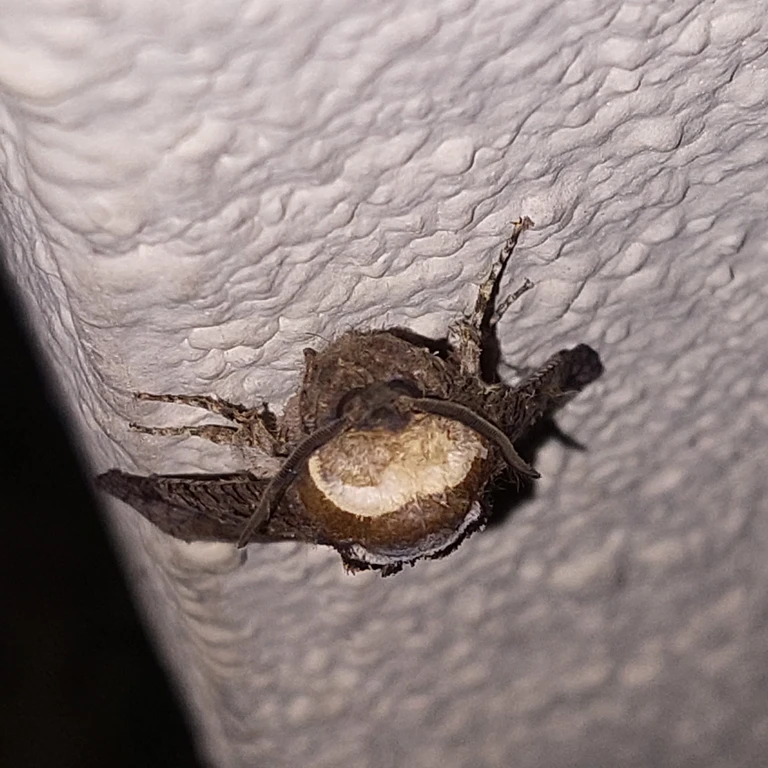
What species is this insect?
Cossus cossus
